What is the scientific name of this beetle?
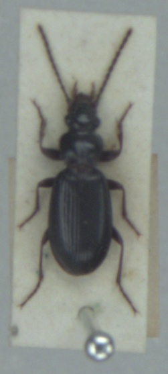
Patrobus assimilis
